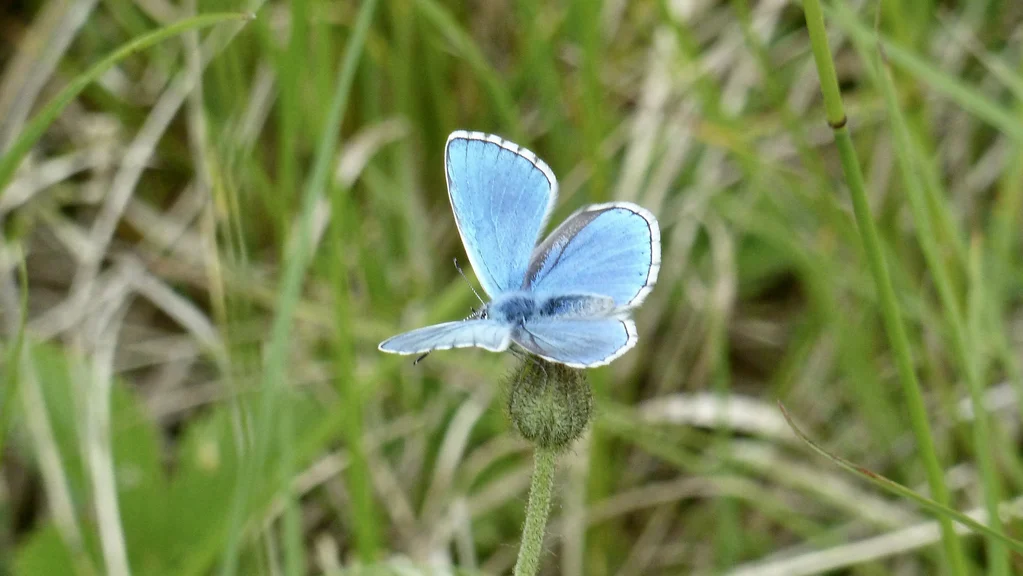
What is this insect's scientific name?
Lysandra bellargus
